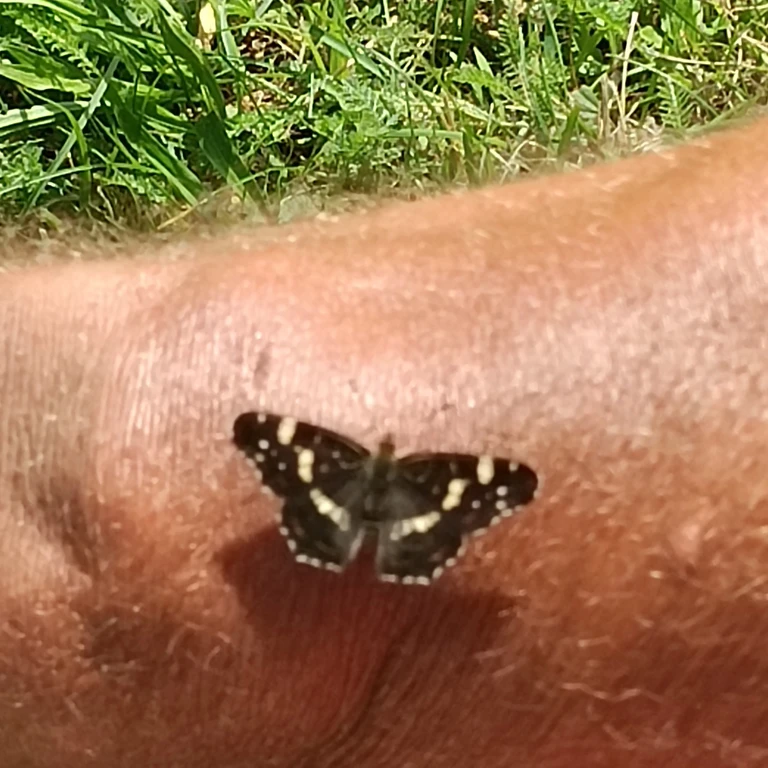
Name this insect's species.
Araschnia levana
